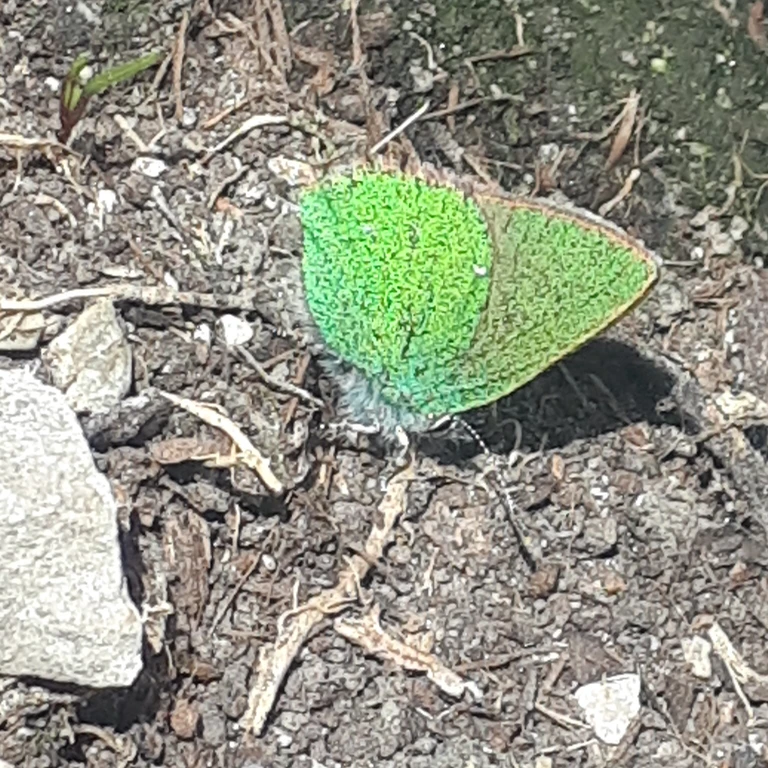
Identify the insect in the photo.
Callophrys rubi
